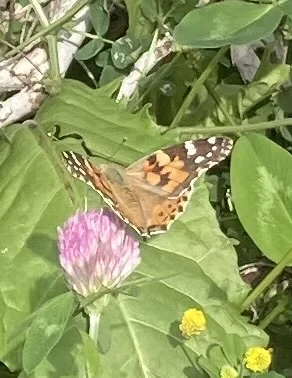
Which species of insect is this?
Vanessa cardui
